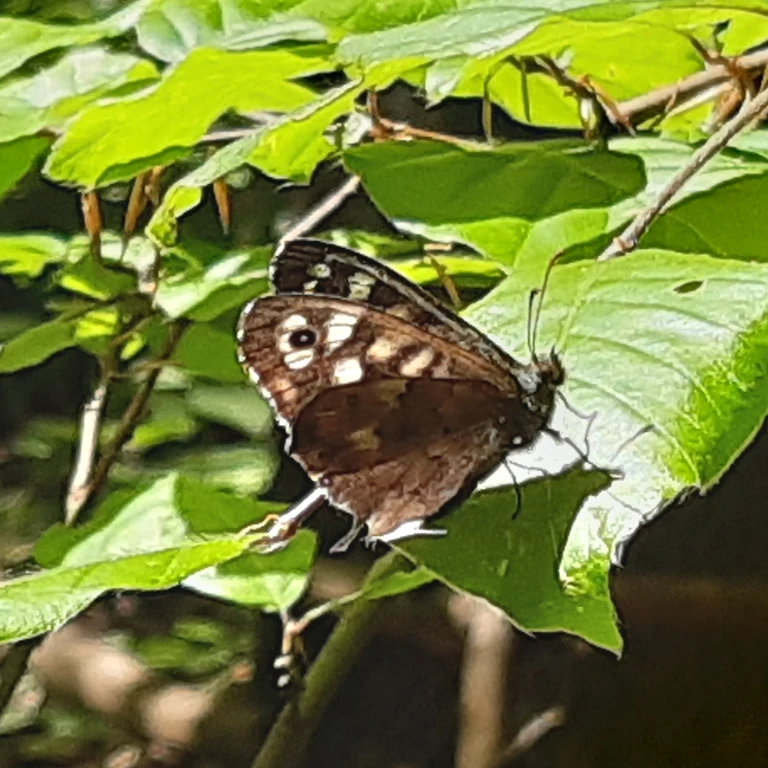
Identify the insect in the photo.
Pararge aegeria
